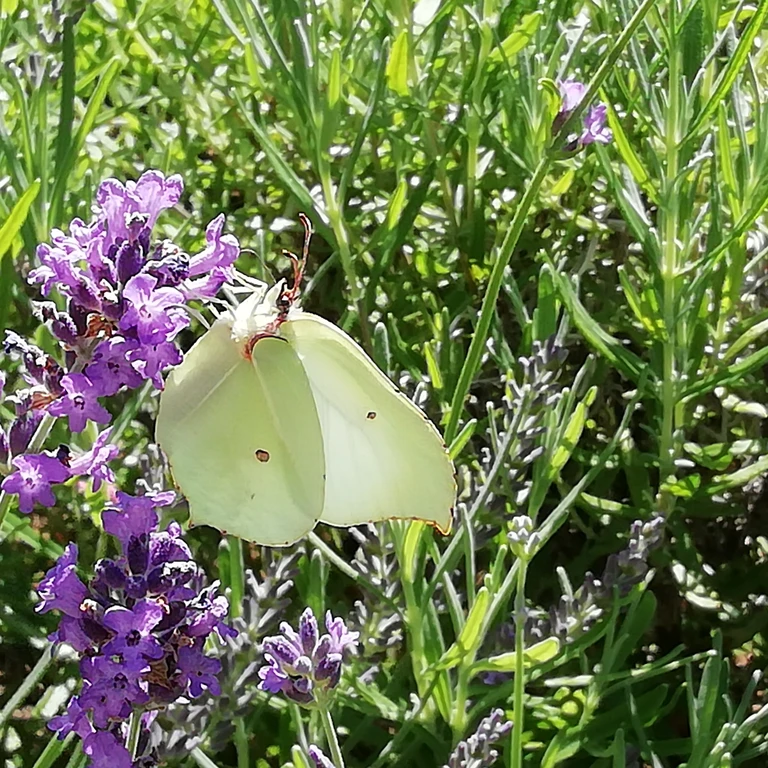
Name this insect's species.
Gonepteryx rhamni
